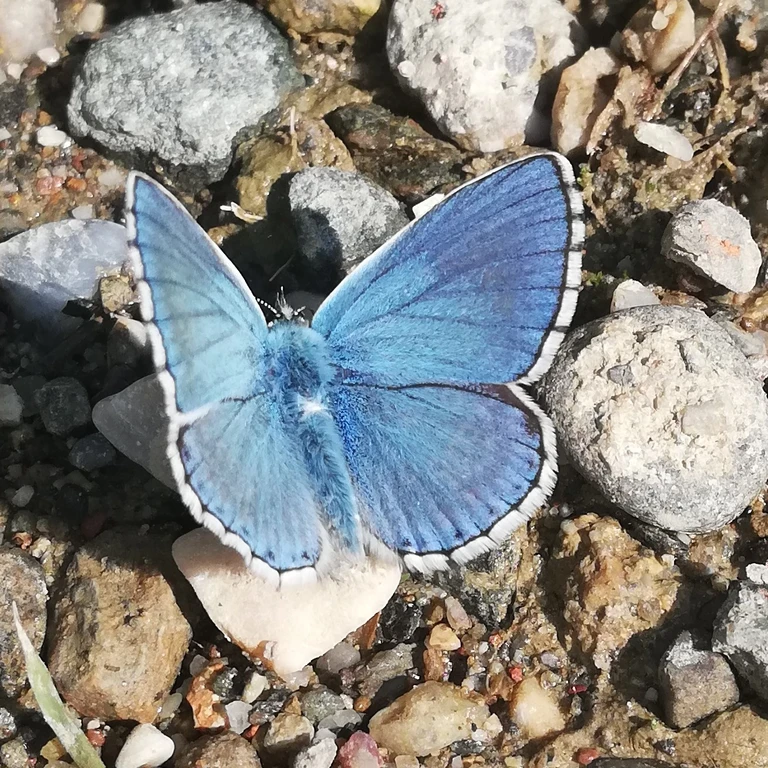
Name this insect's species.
Lysandra bellargus
